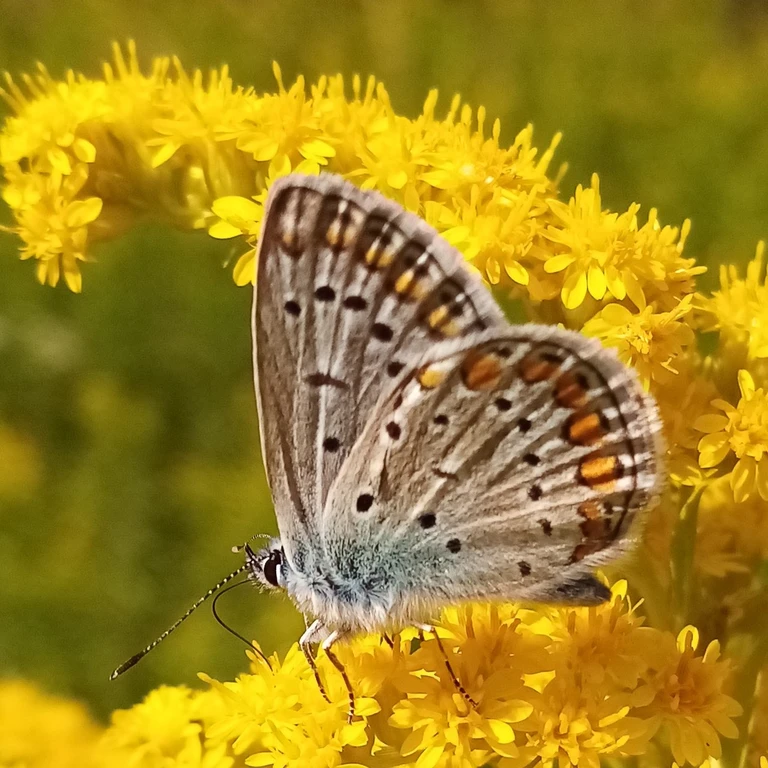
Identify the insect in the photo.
Polyommatus icarus
